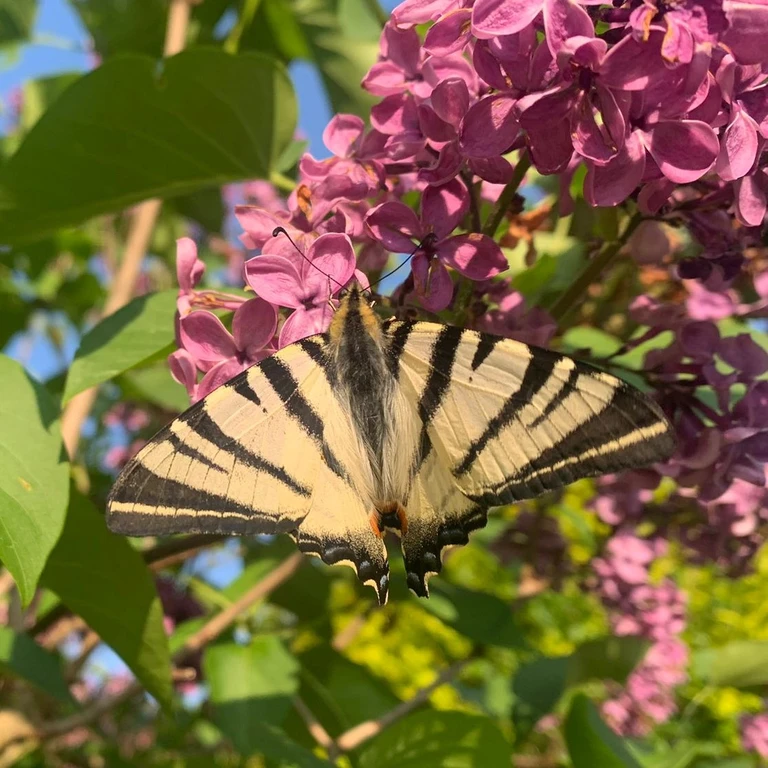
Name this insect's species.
Iphiclides podalirius
